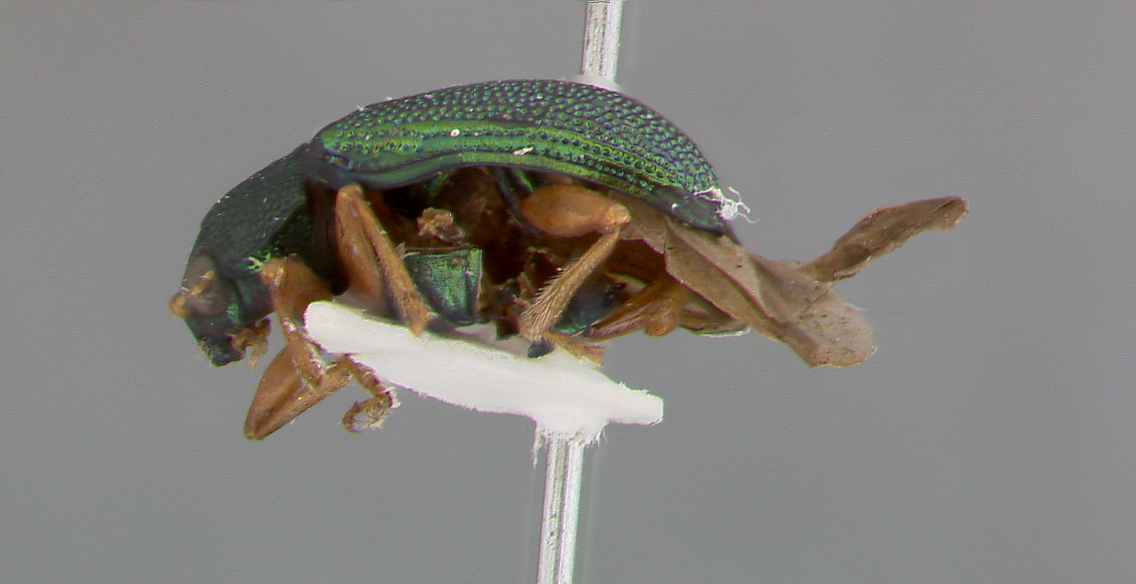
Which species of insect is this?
Colaspis guatemalensis
